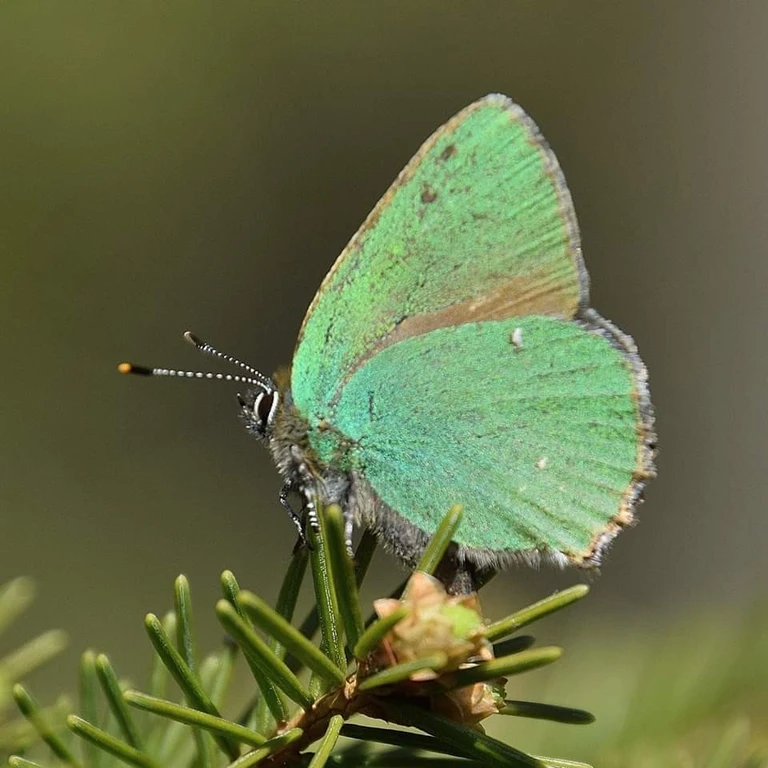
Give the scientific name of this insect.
Callophrys rubi
